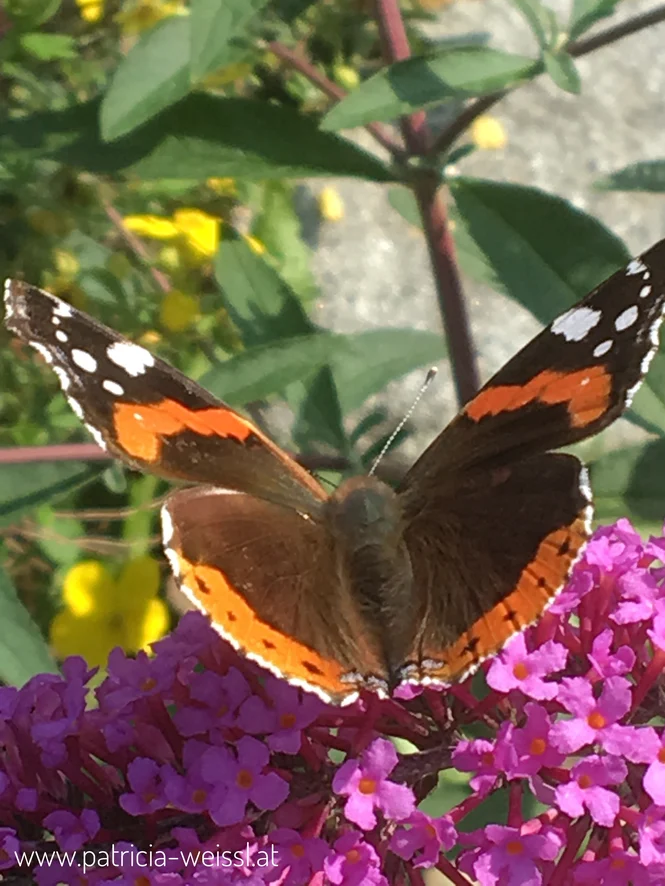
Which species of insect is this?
Vanessa atalanta
